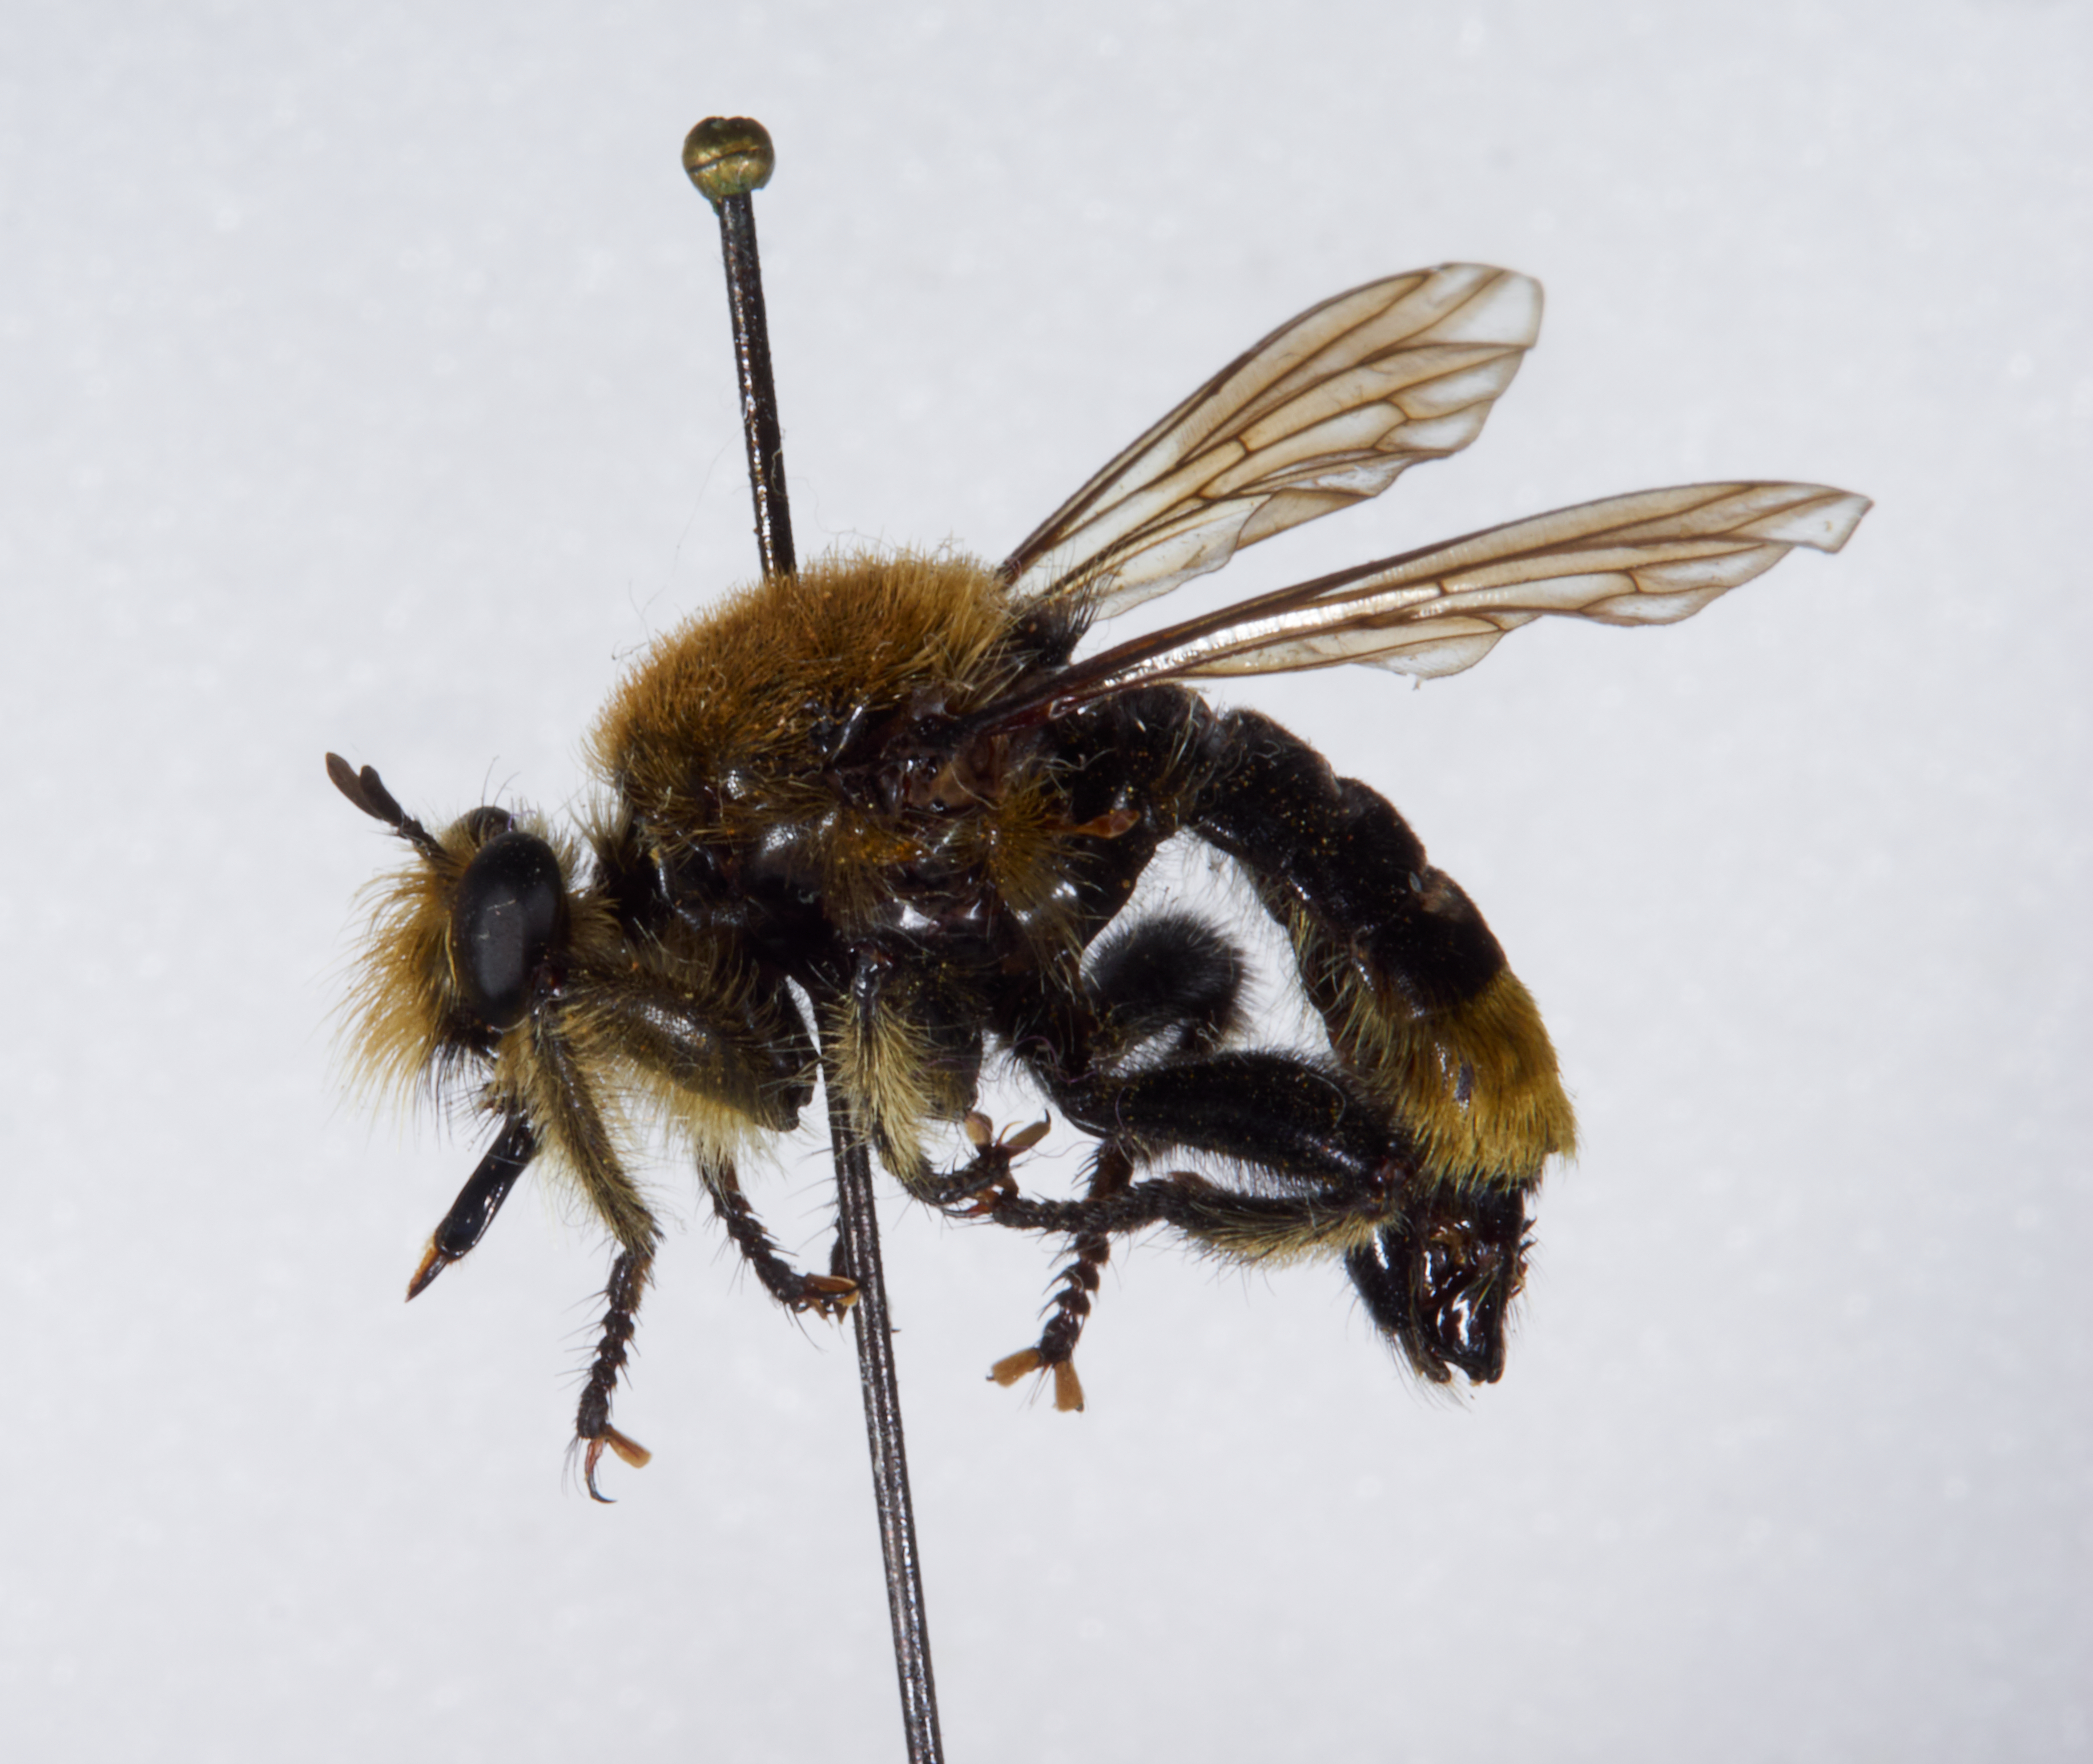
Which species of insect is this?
Laphria astur
